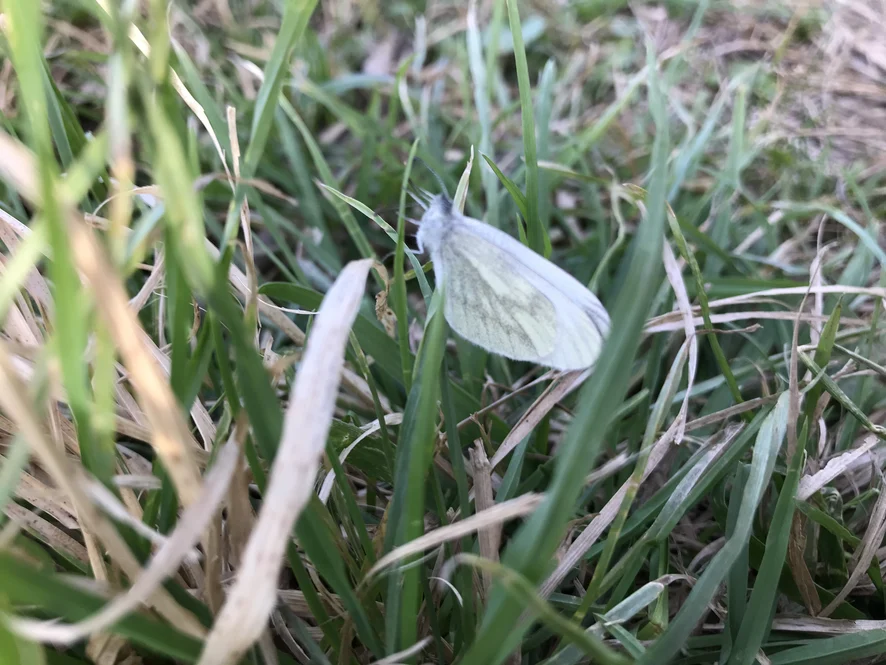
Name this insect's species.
Leptidea sinapis/juvernica
